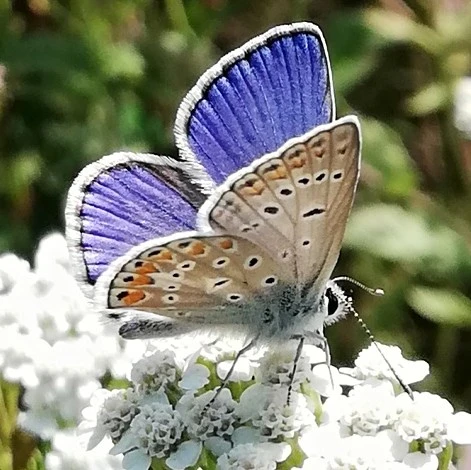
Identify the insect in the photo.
Polyommatus icarus
